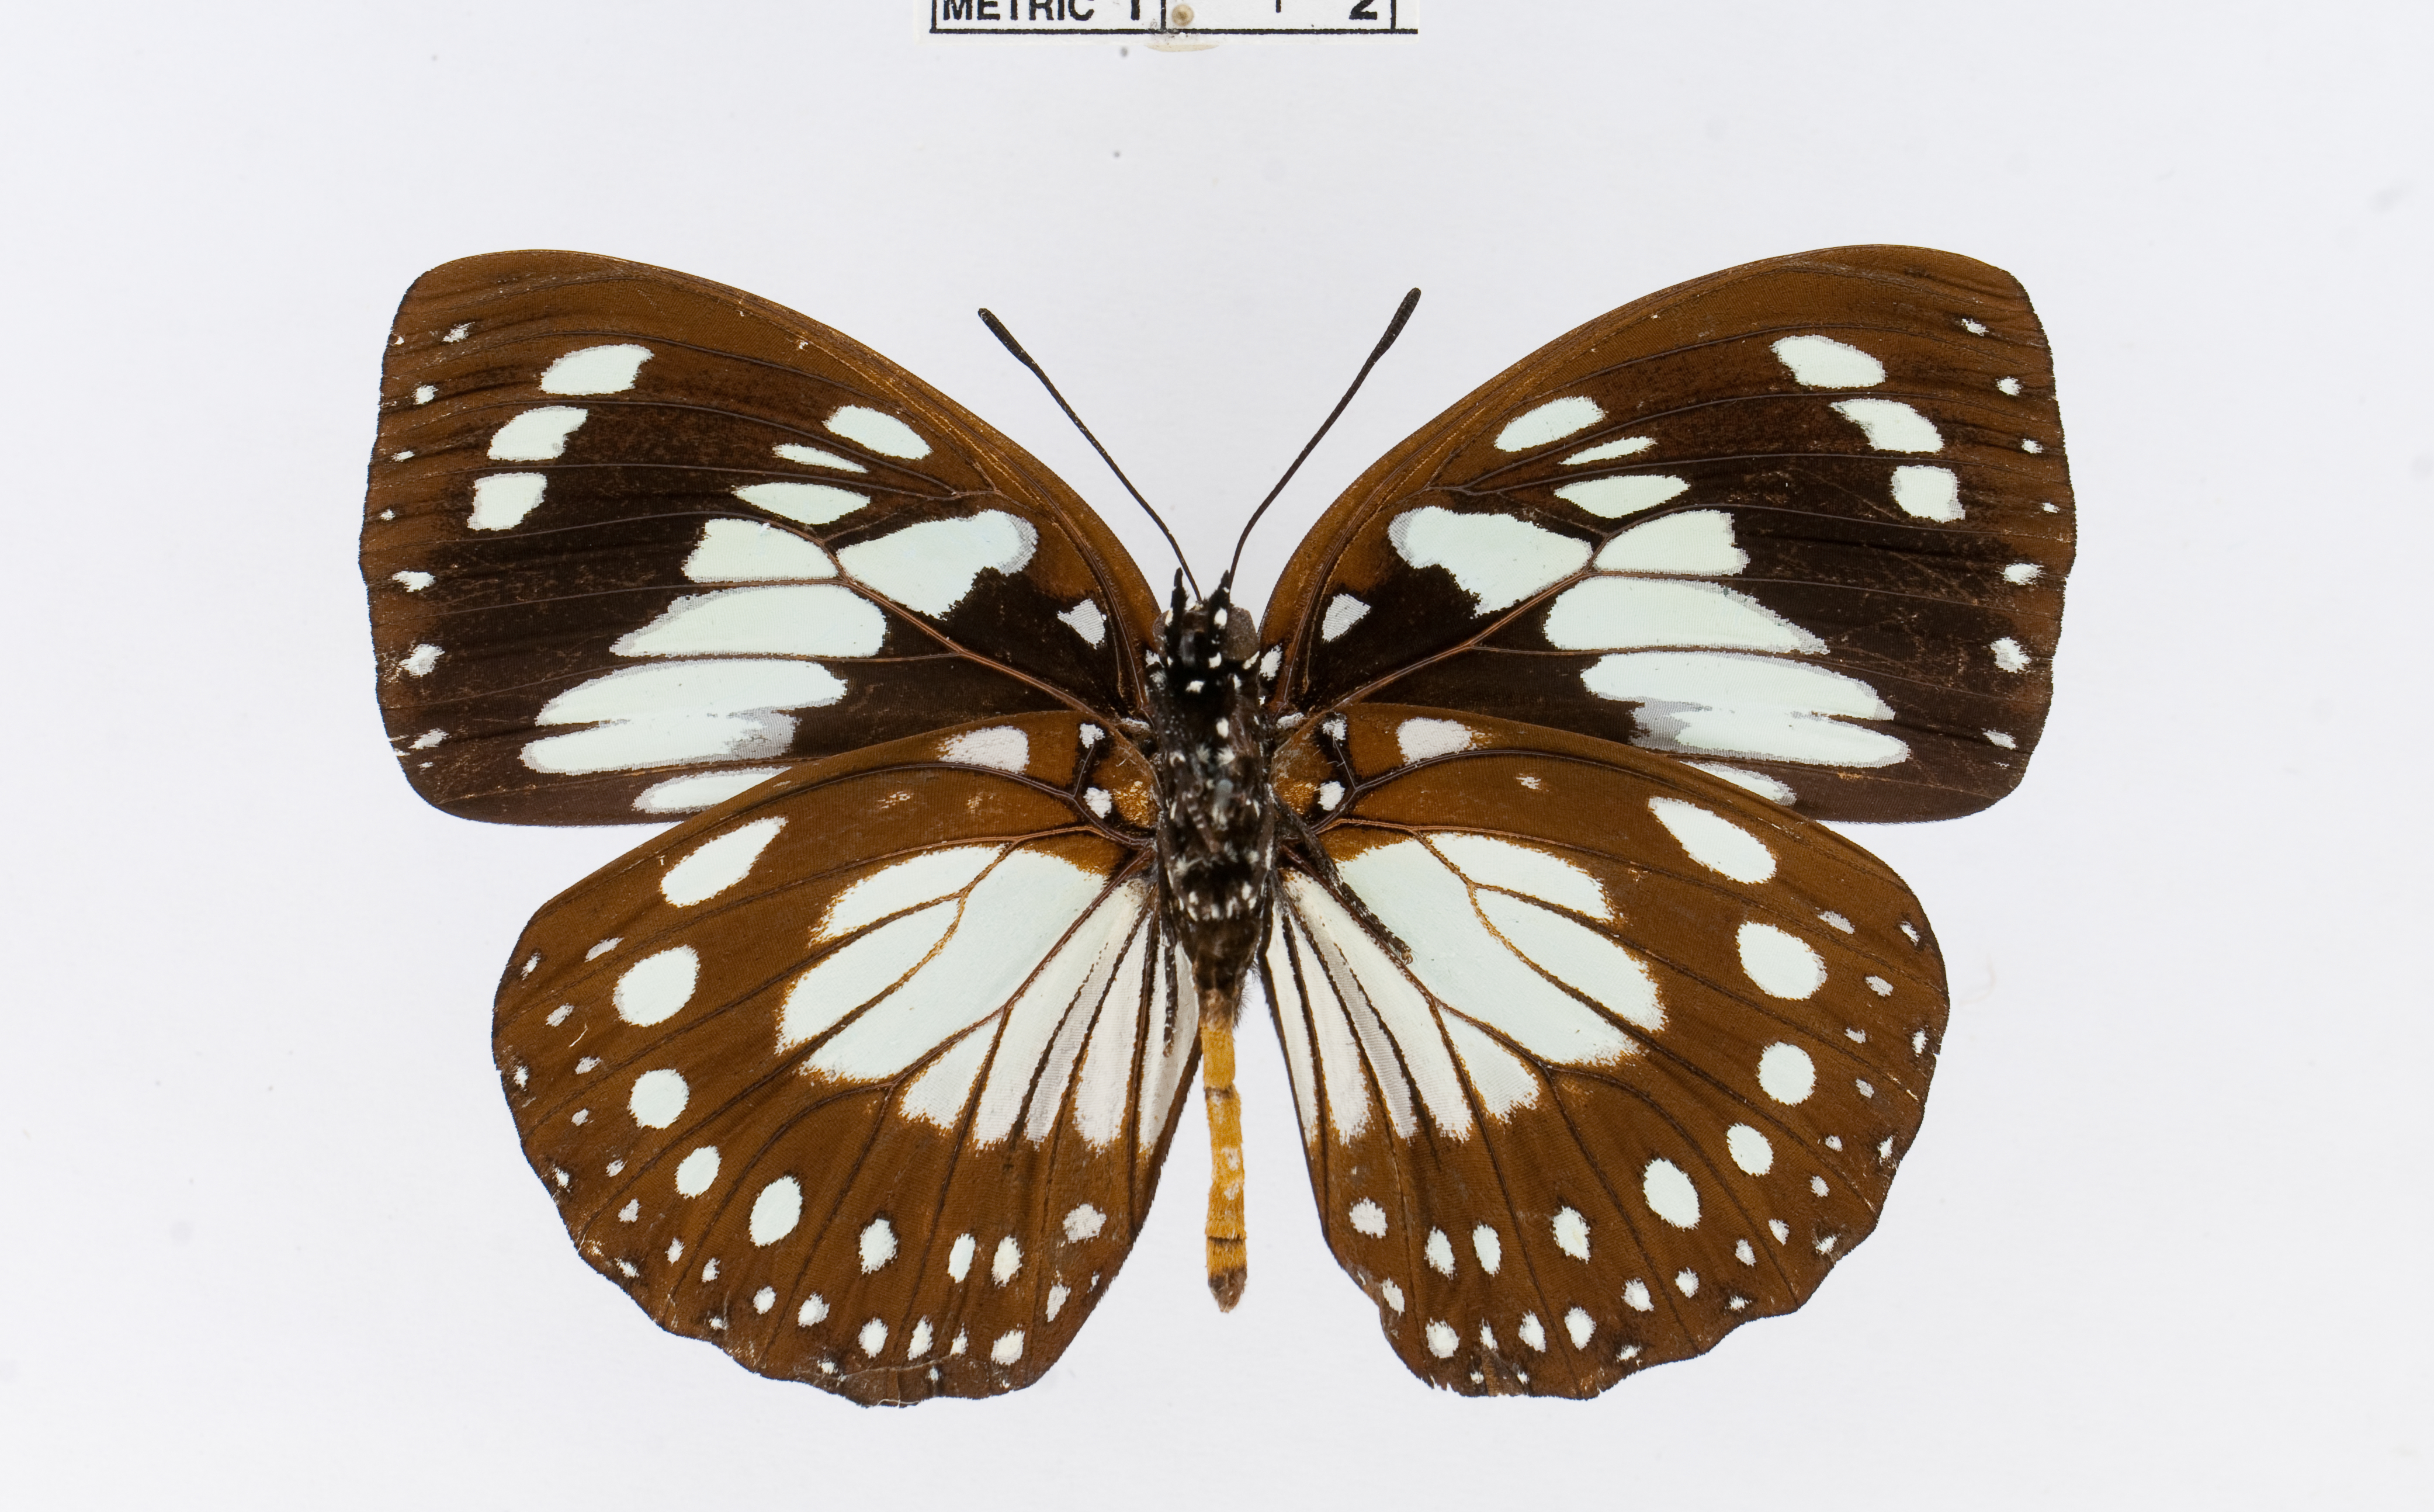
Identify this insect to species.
Euxanthe wakefieldi
